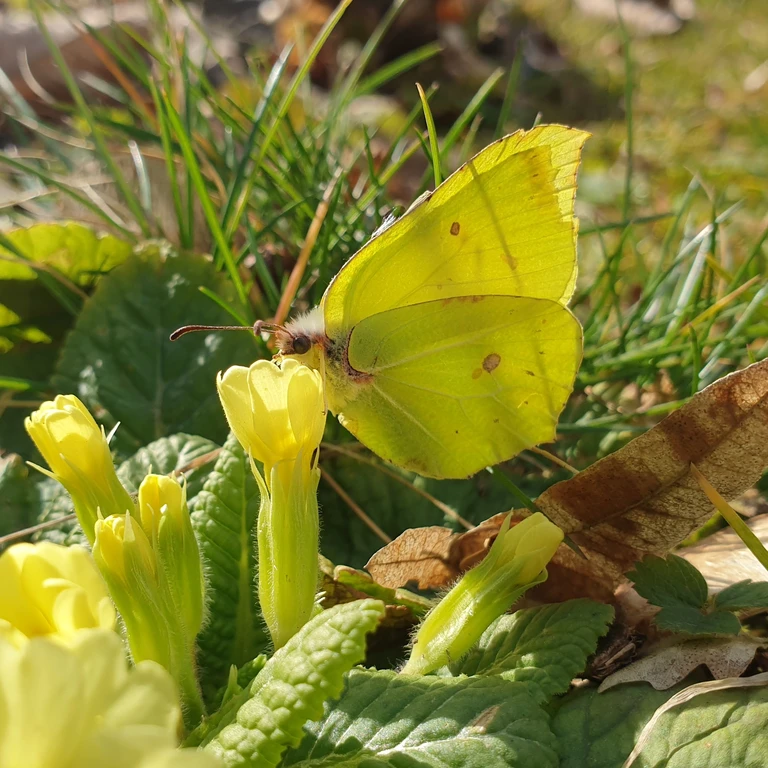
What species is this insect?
Gonepteryx rhamni
